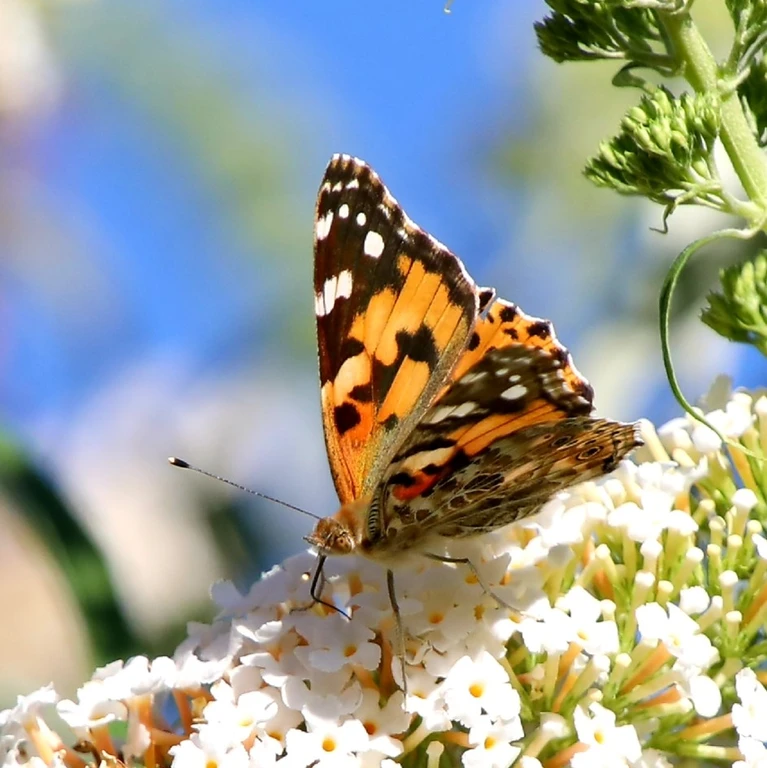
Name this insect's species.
Vanessa cardui
